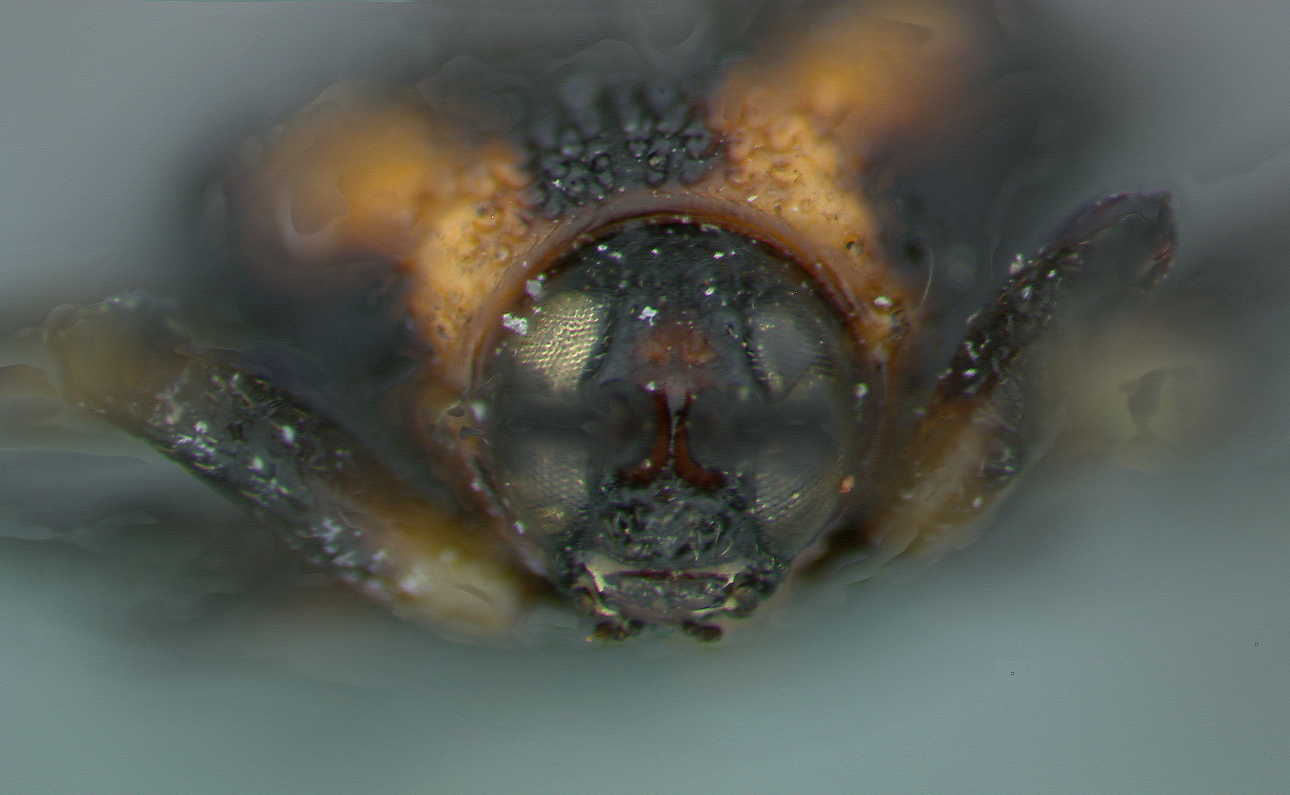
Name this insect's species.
Xenochalepus potomaca
